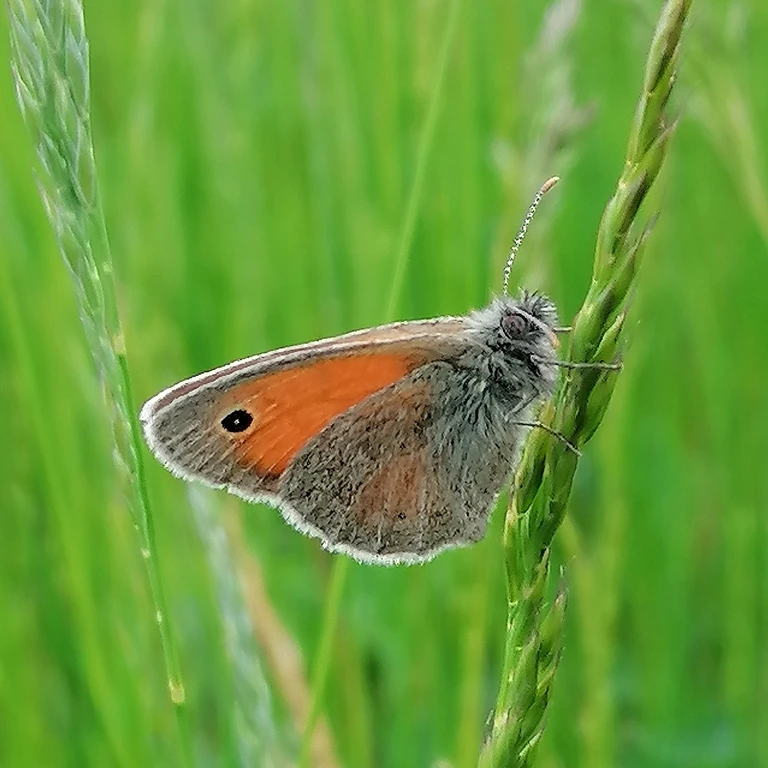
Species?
Coenonympha pamphilus
